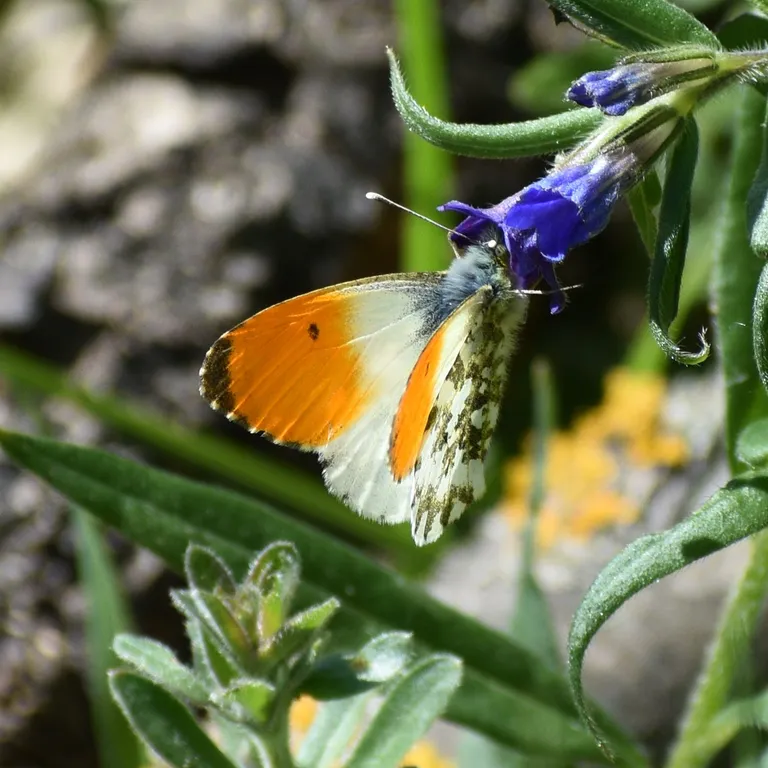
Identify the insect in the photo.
Anthocharis cardamines
